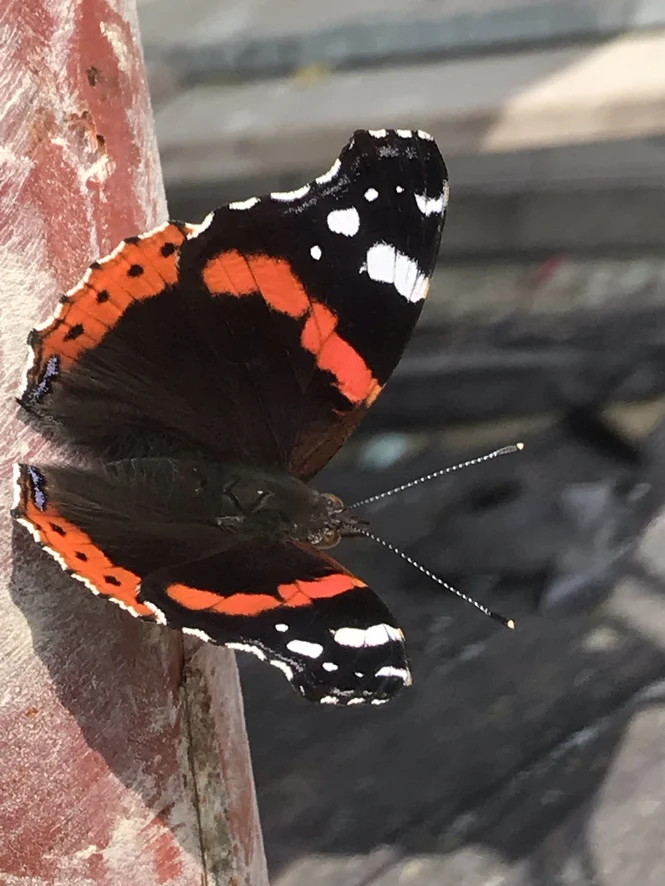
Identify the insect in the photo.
Vanessa atalanta
